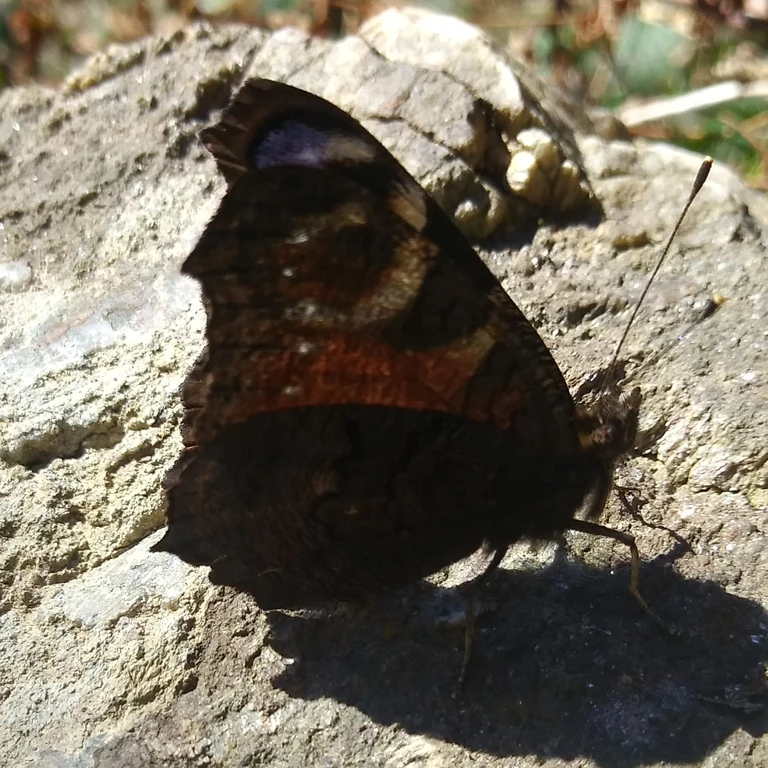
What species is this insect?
Aglais io
